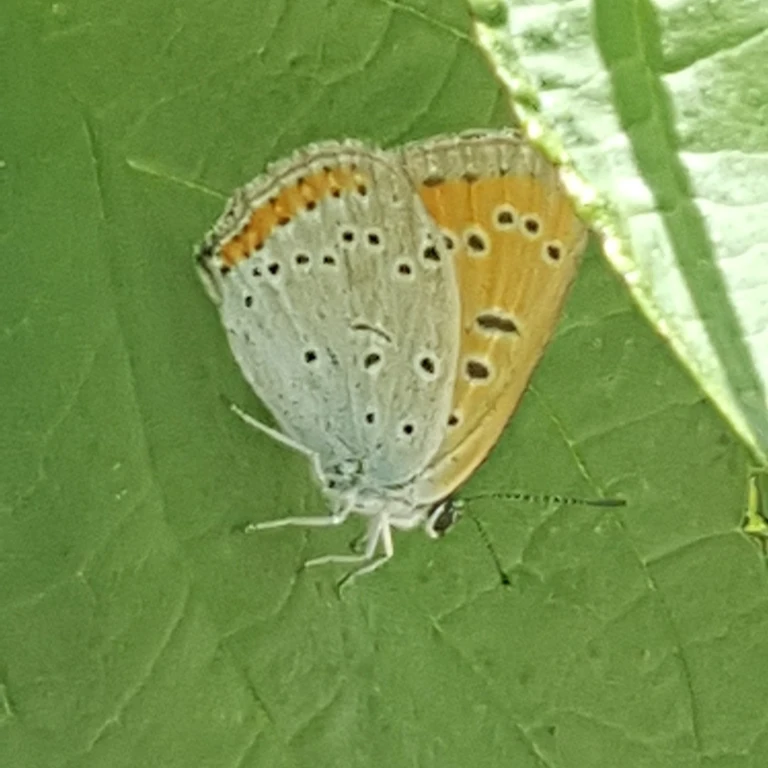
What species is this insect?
Lycaena dispar
